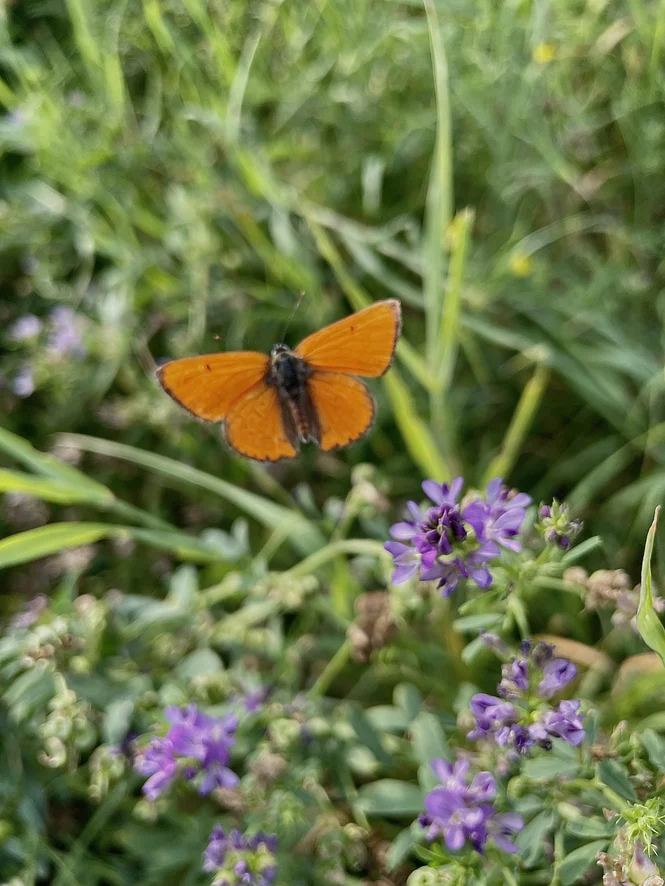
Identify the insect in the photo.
Lycaena dispar
